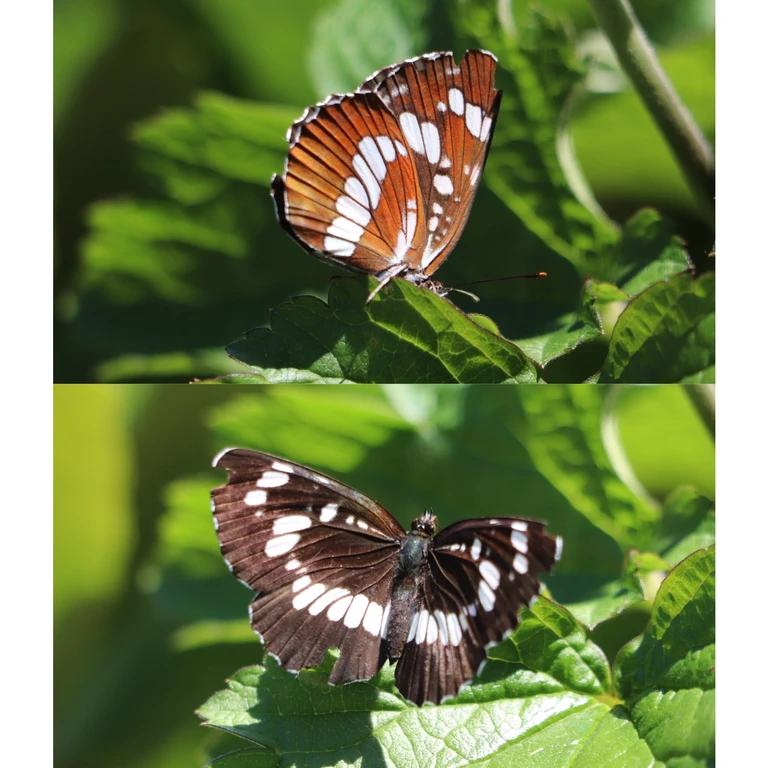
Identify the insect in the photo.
Neptis rivularis
